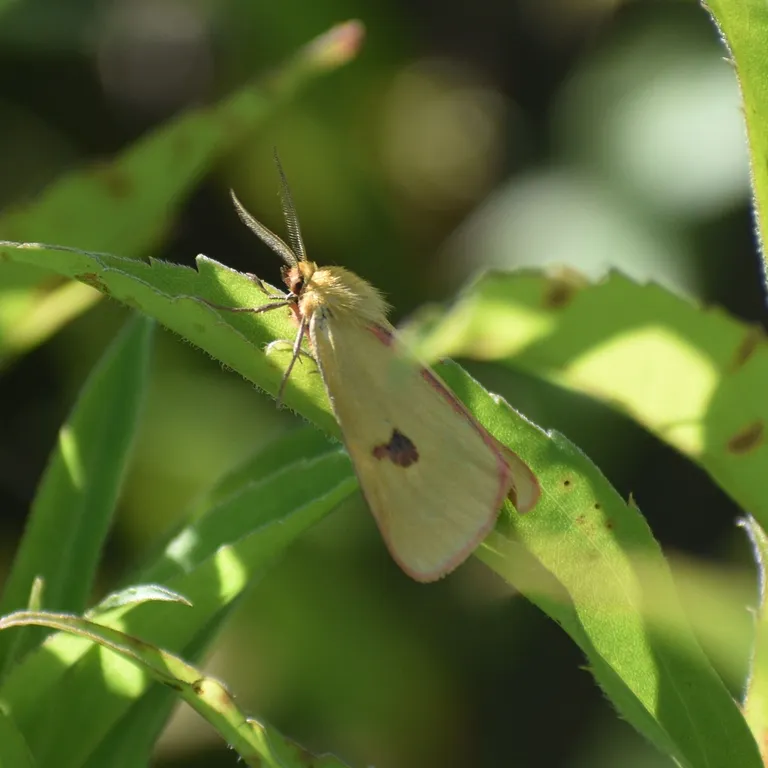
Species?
Diacrisia sannio
